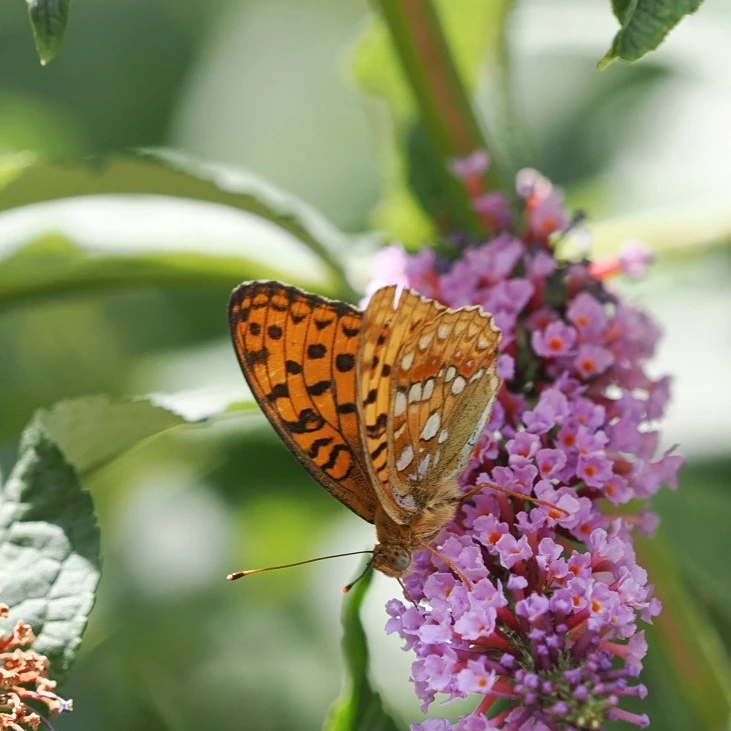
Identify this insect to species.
Fabriciana adippe
